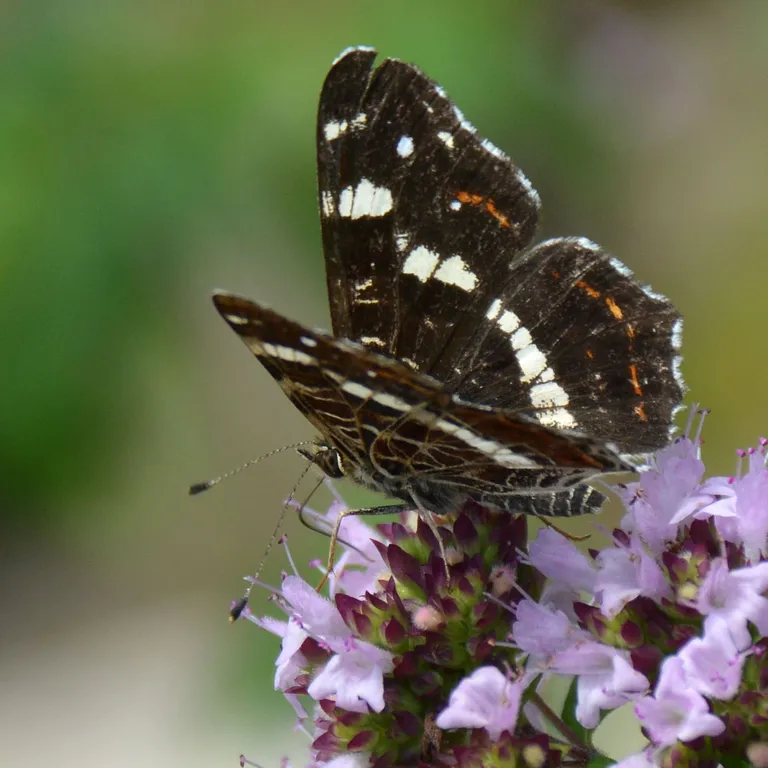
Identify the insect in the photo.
Araschnia levana
